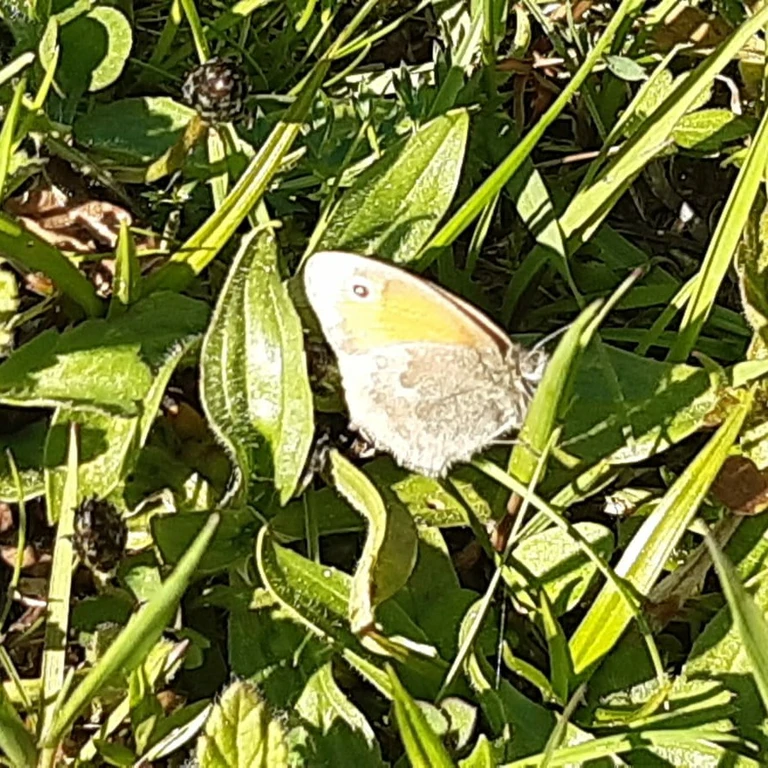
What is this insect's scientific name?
Coenonympha pamphilus
